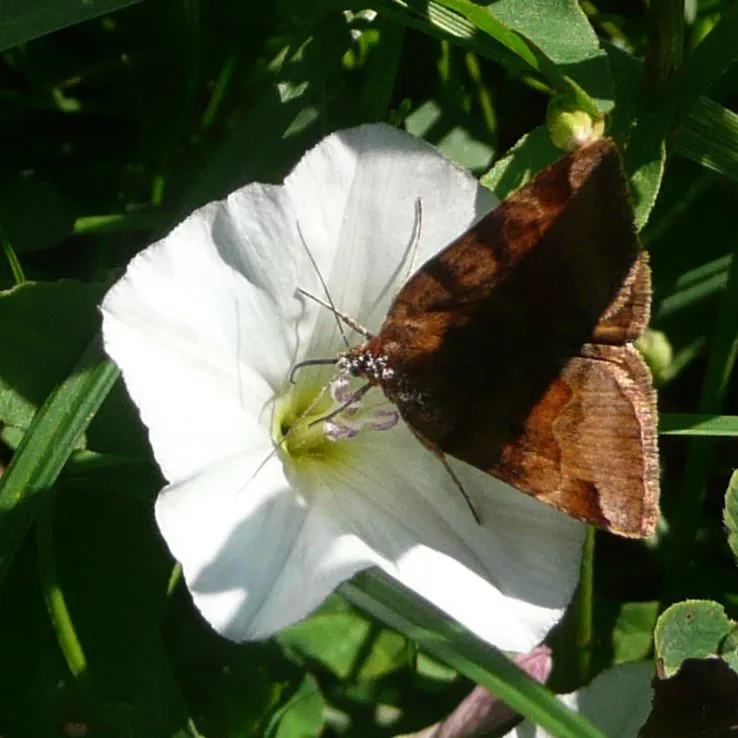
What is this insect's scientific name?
Euclidia glyphica
